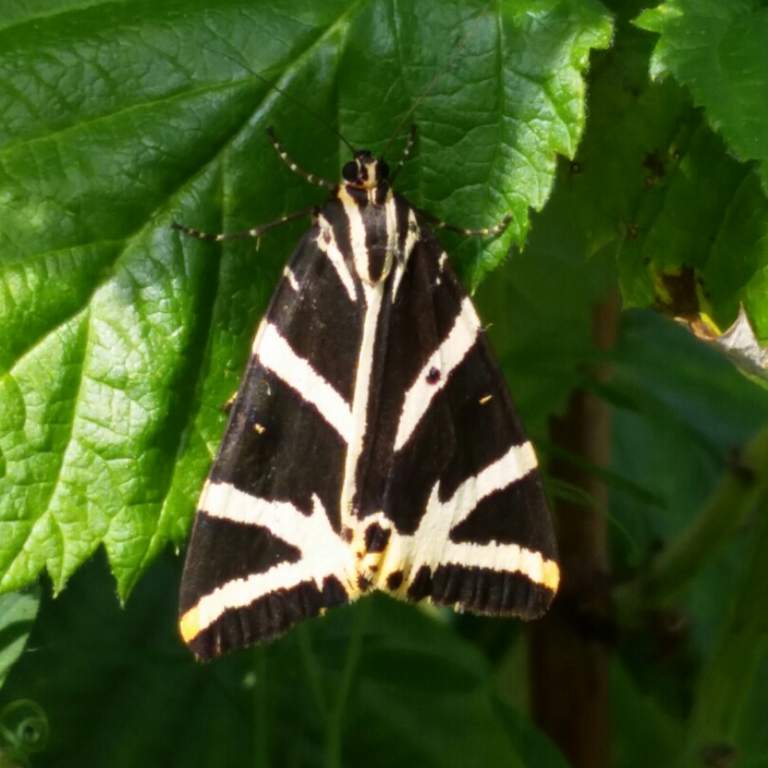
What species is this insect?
Euplagia quadripunctaria
